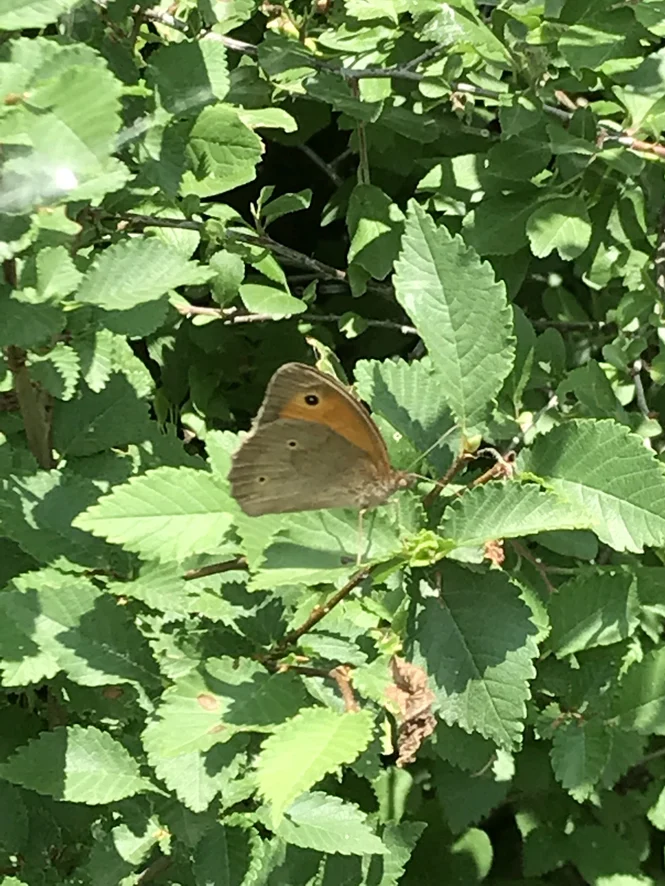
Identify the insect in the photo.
Maniola jurtina
